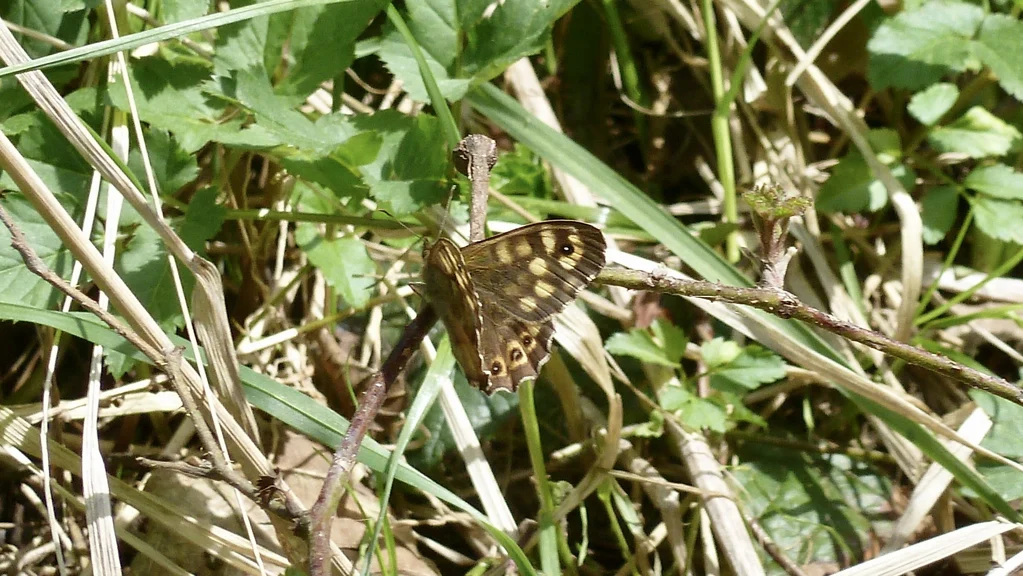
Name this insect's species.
Pararge aegeria
